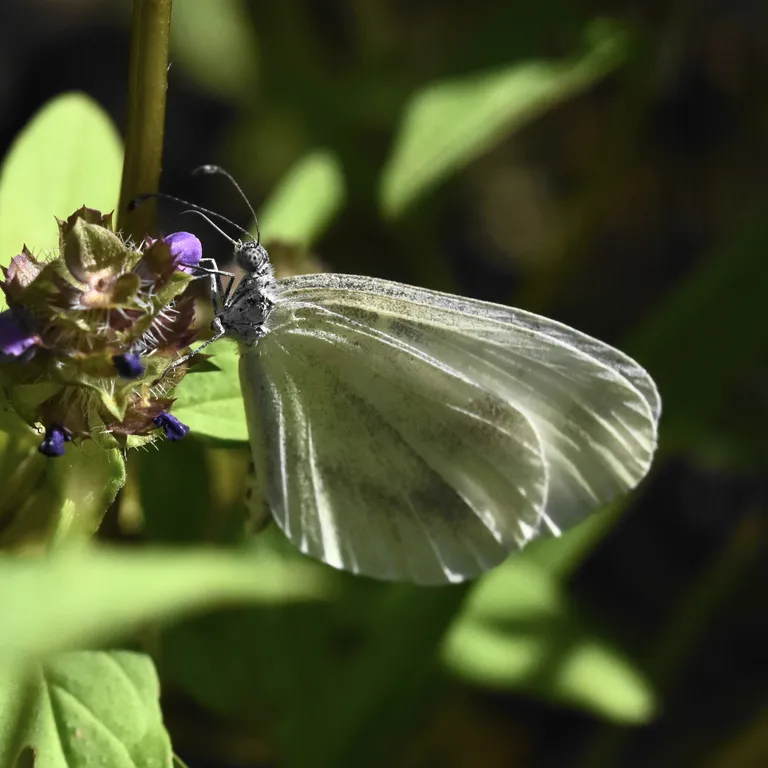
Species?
Leptidea sinapis/juvernica
